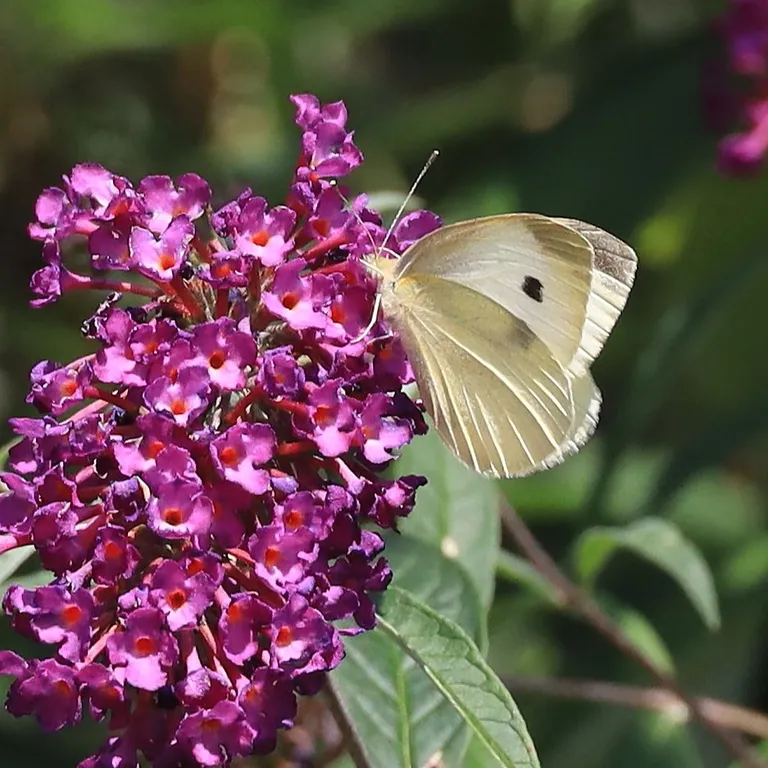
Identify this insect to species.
Pieris rapae
